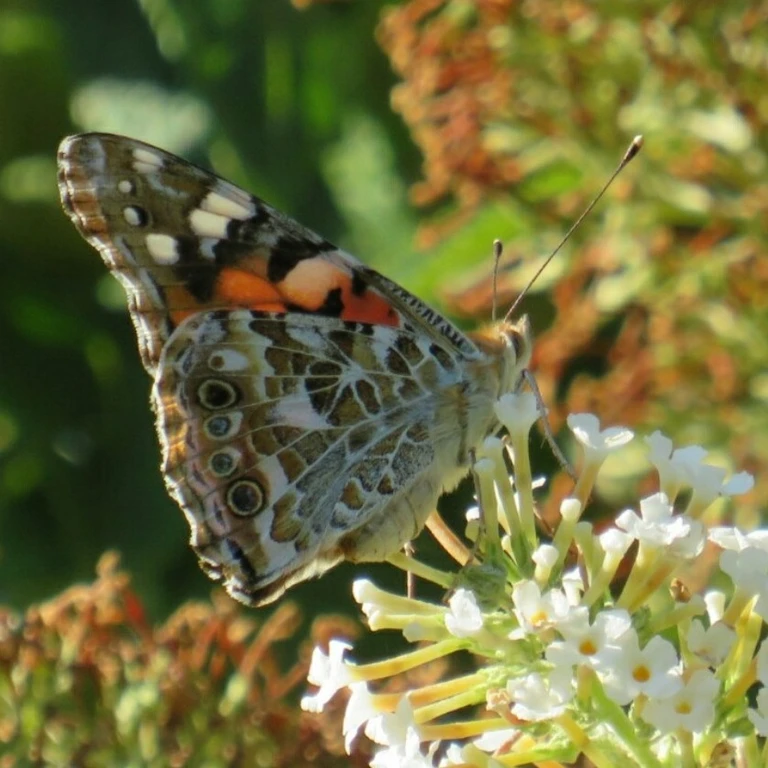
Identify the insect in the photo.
Vanessa cardui
